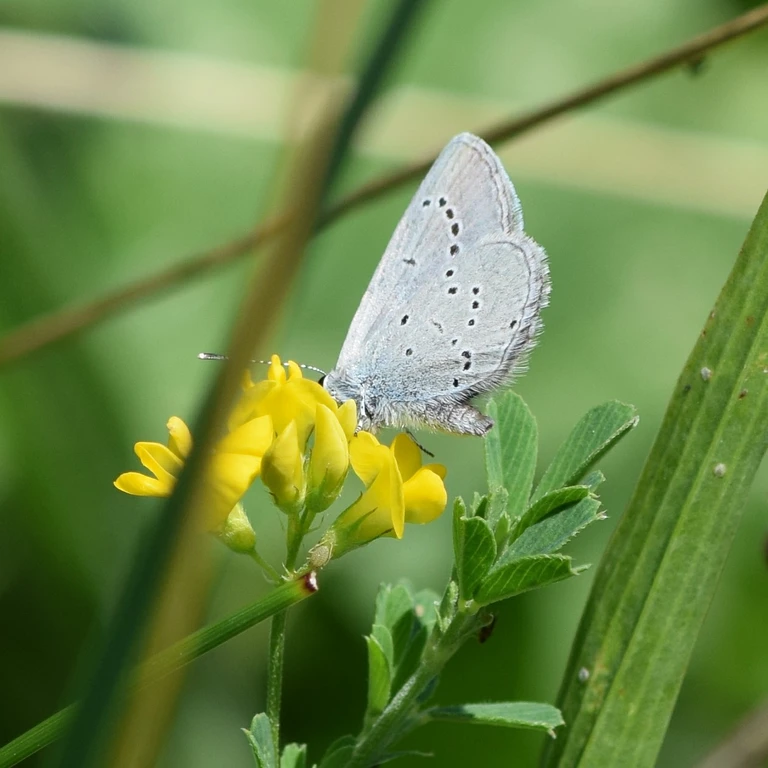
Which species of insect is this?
Cupido minimus
